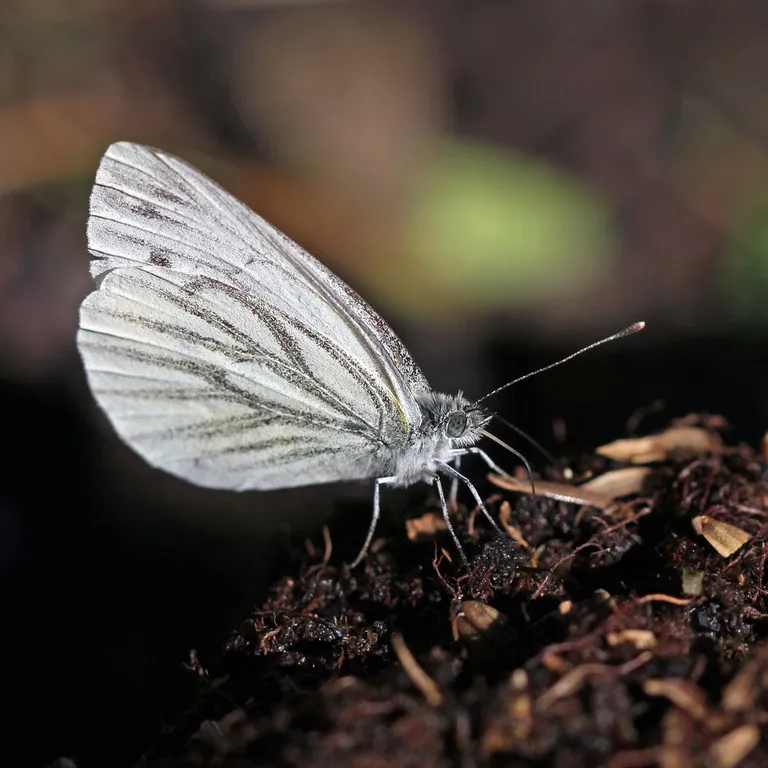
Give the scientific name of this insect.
Pieris napi
